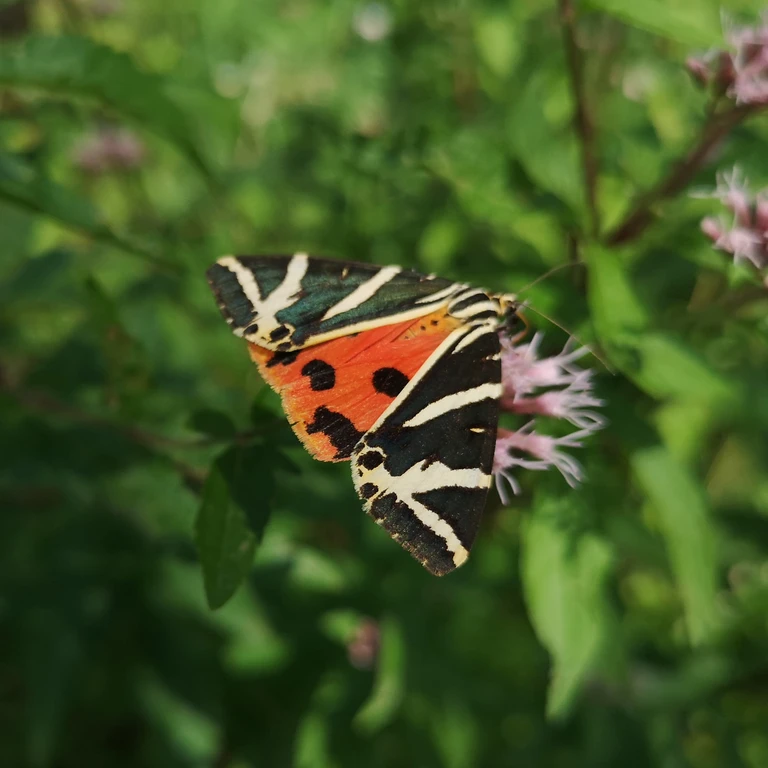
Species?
Euplagia quadripunctaria
